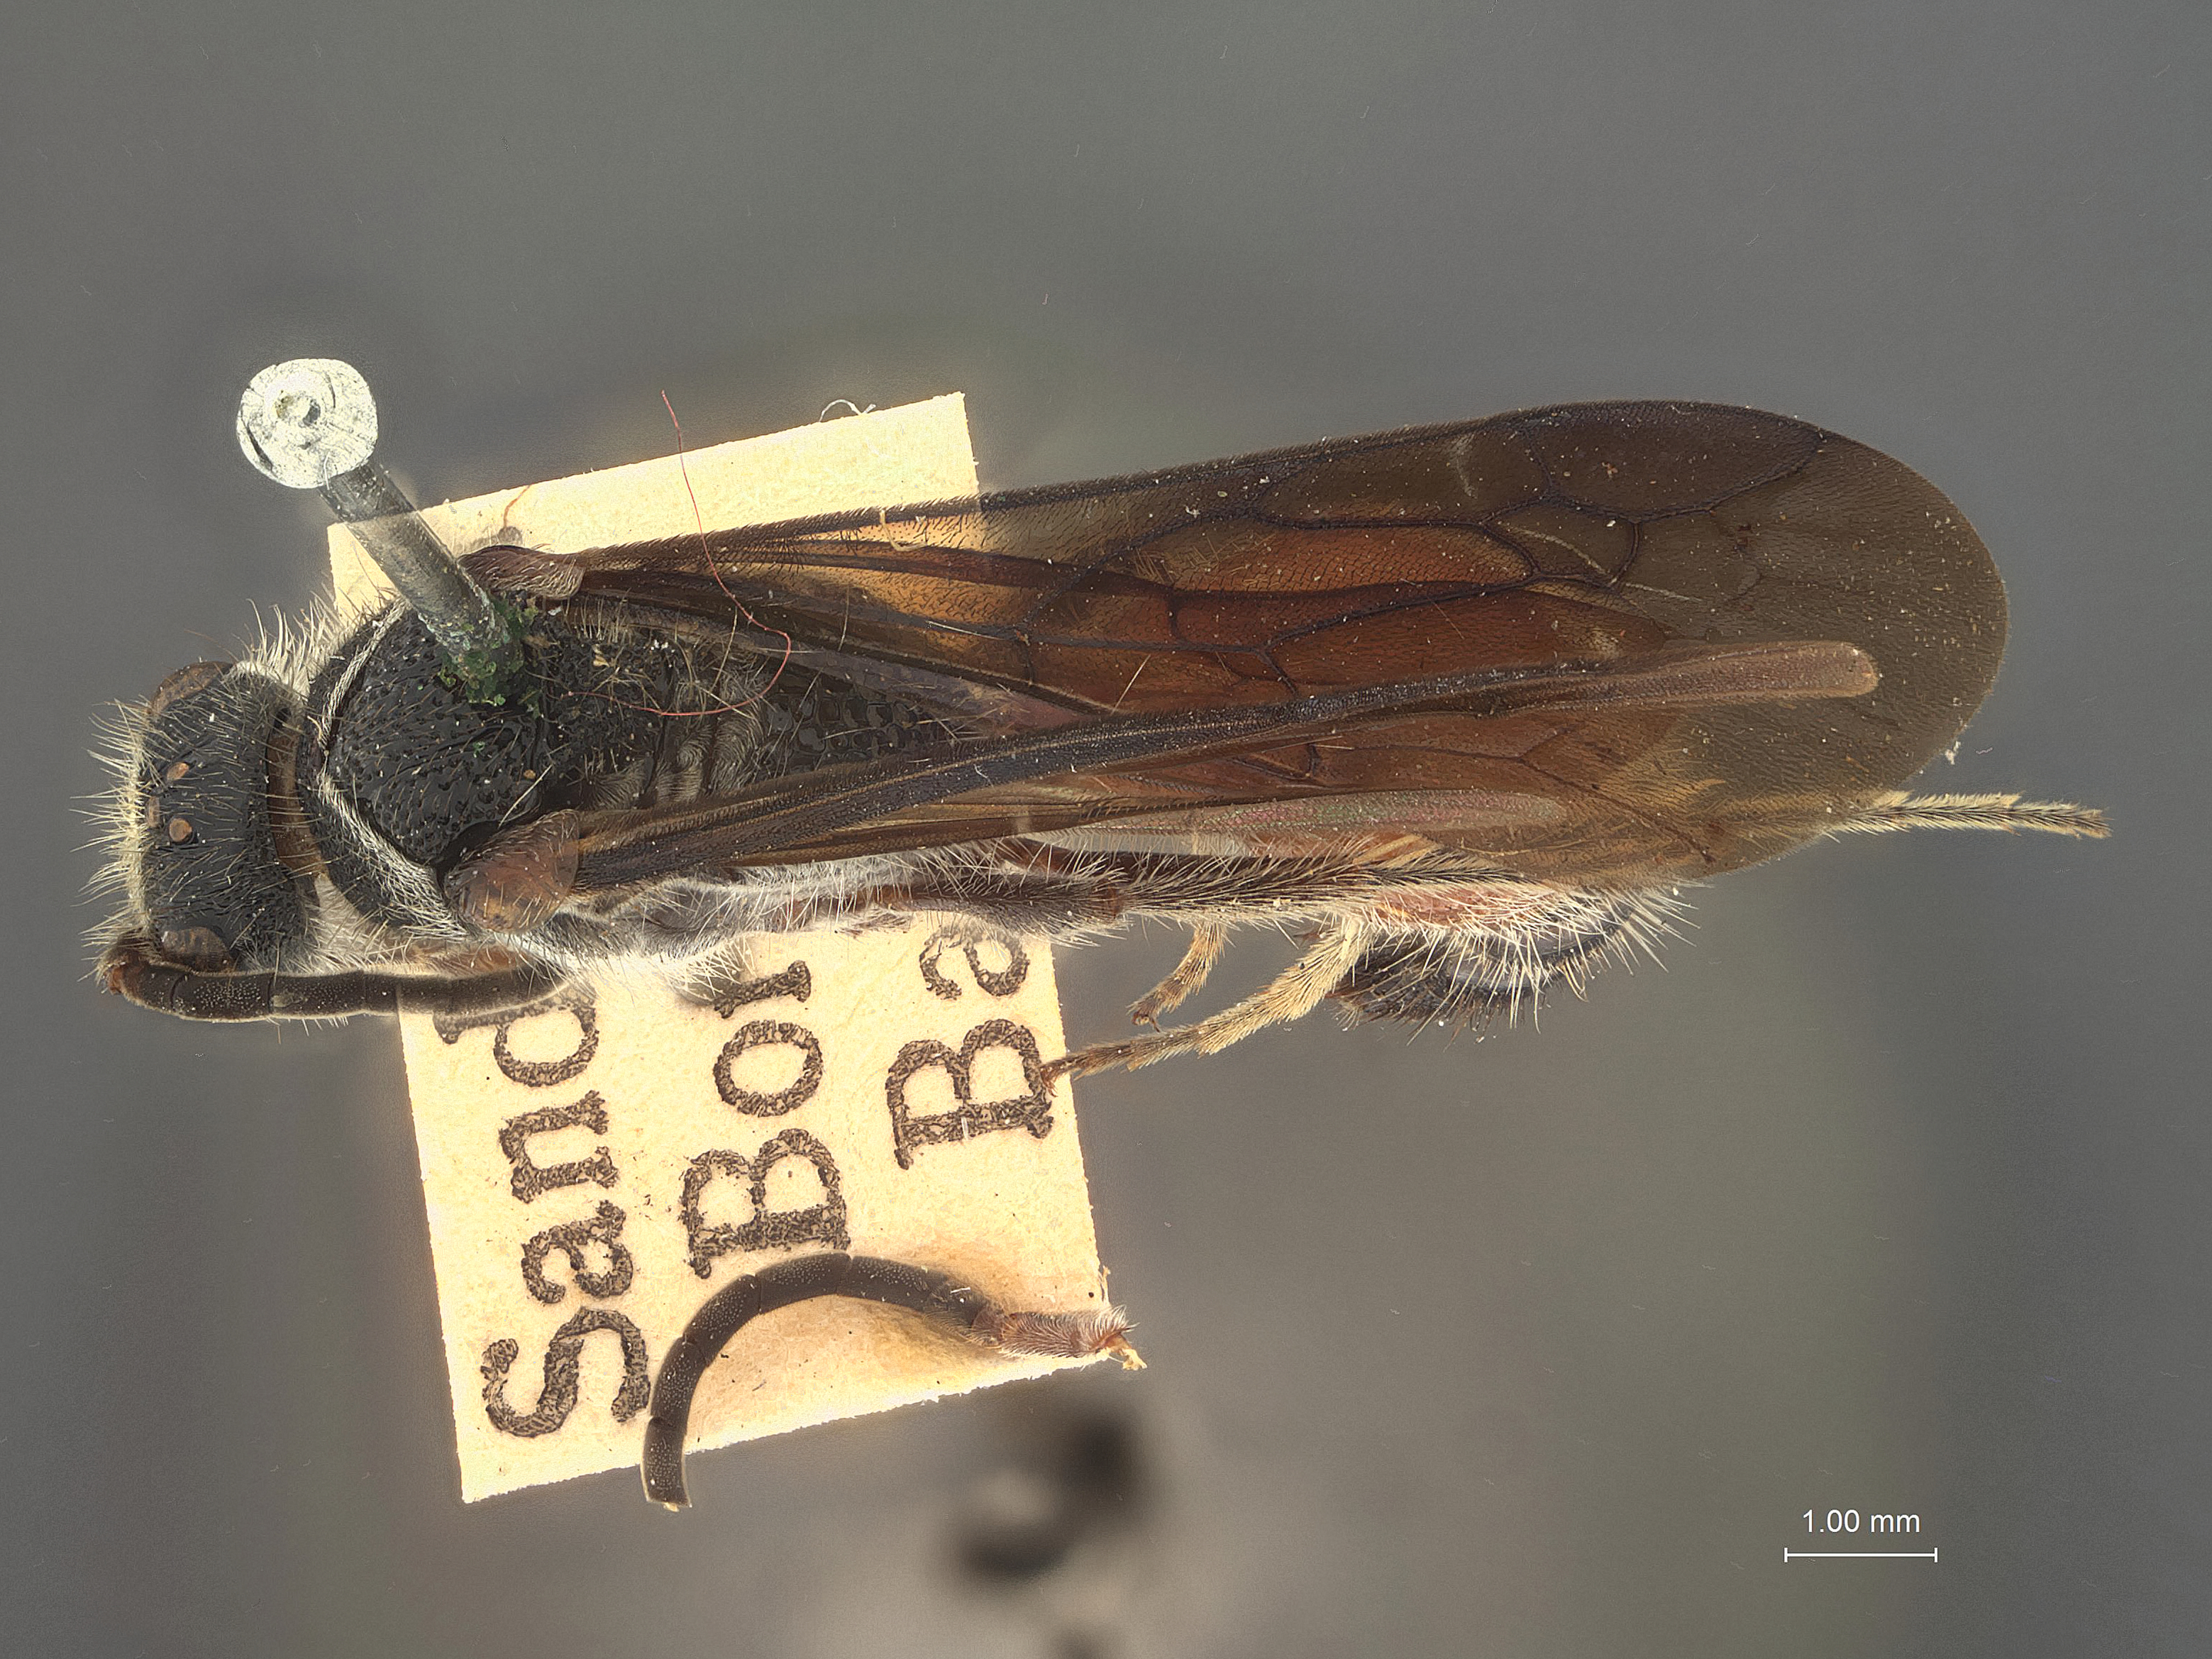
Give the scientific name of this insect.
Smicromyrme meator
